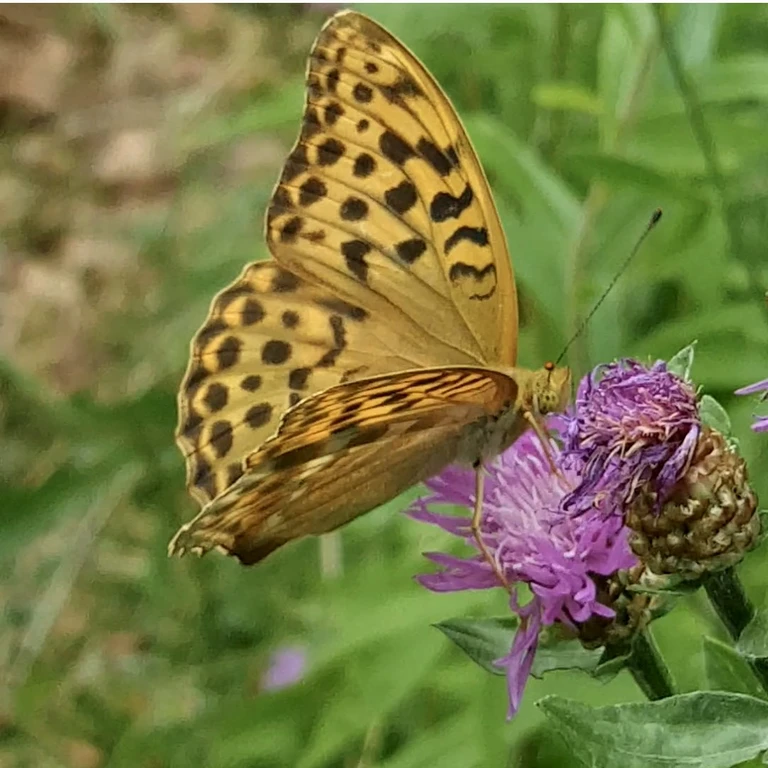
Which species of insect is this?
Argynnis paphia
